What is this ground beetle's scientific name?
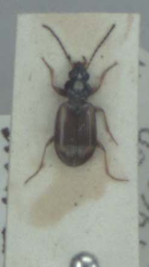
Bembidion bruxellense
